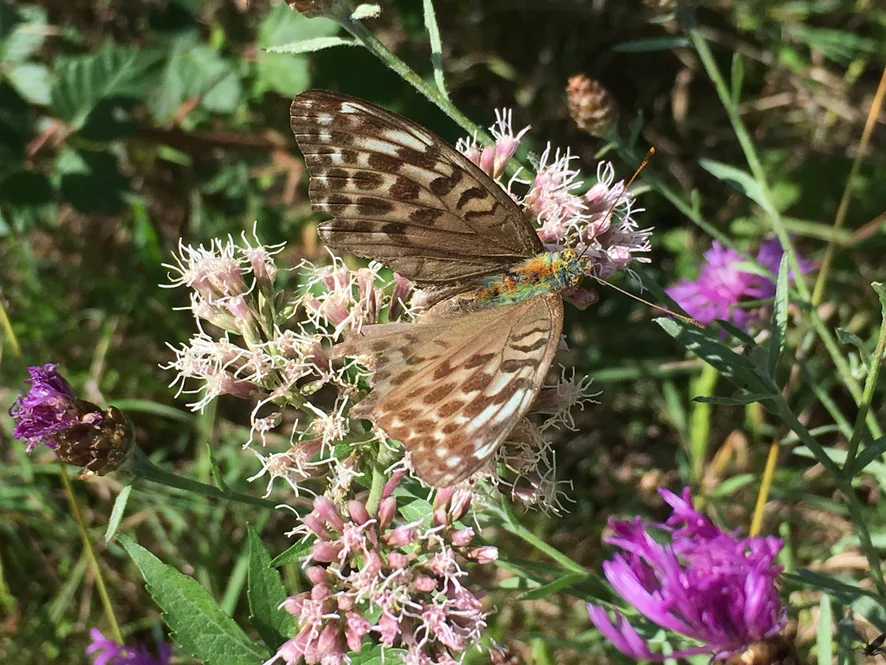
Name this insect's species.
Argynnis paphia
